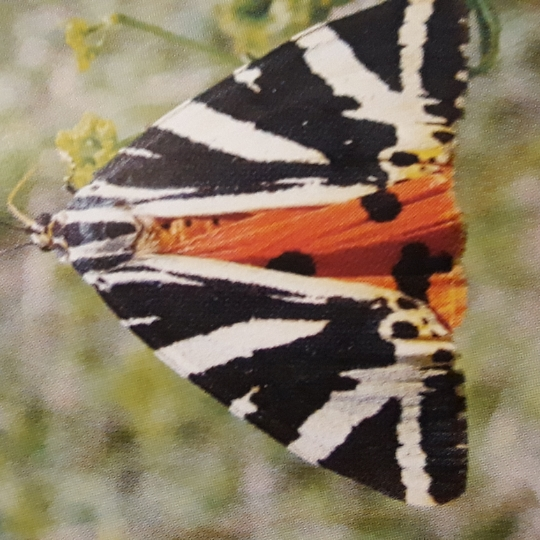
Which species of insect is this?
Euplagia quadripunctaria
